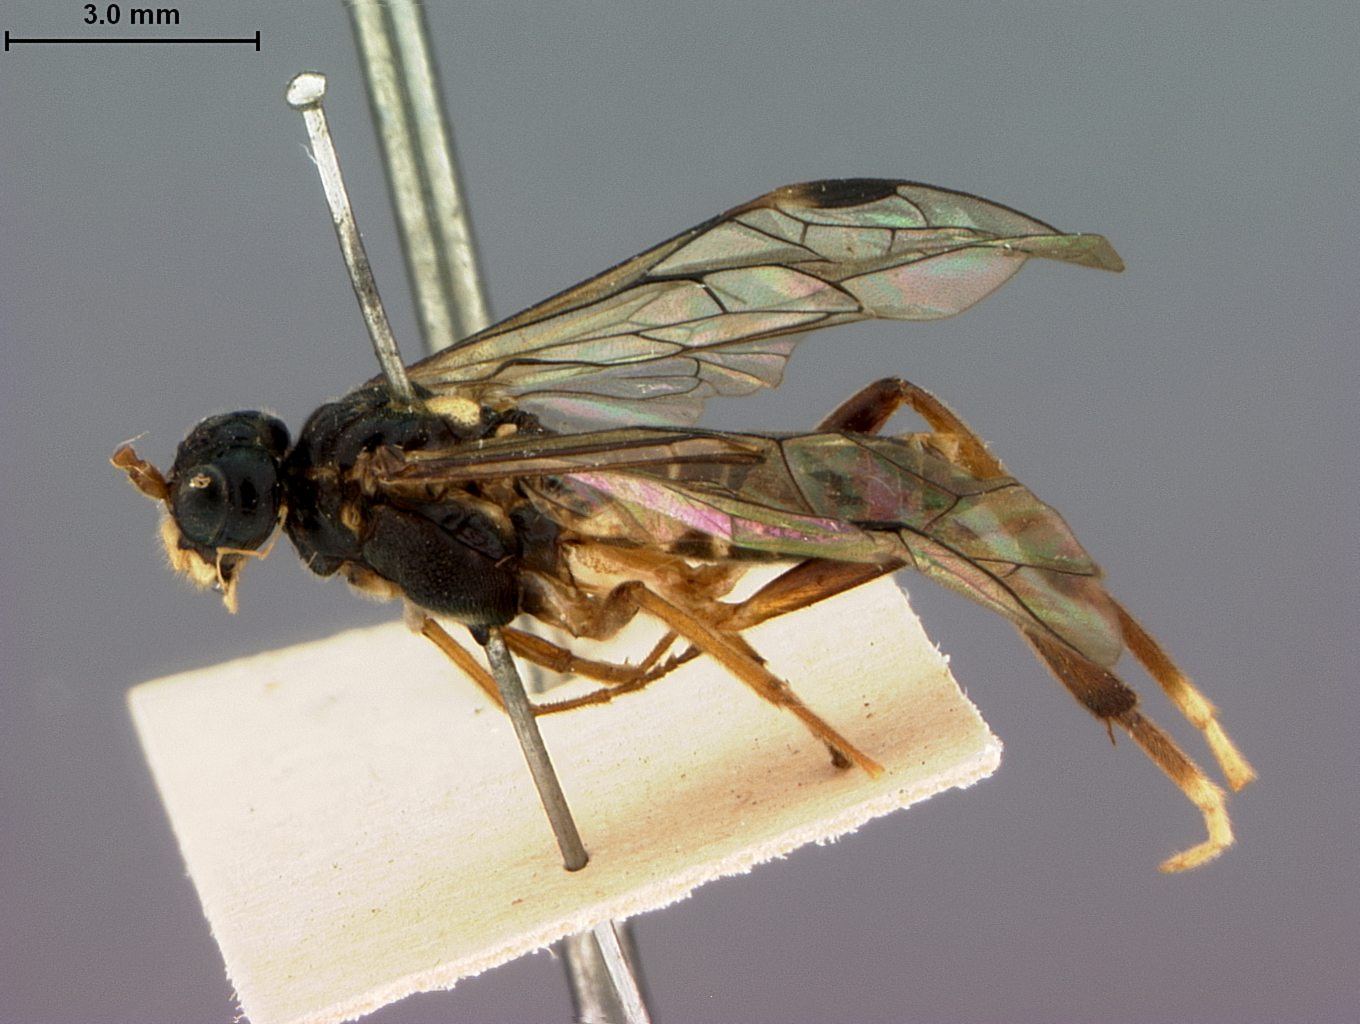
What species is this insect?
Taxonus fletcheri
